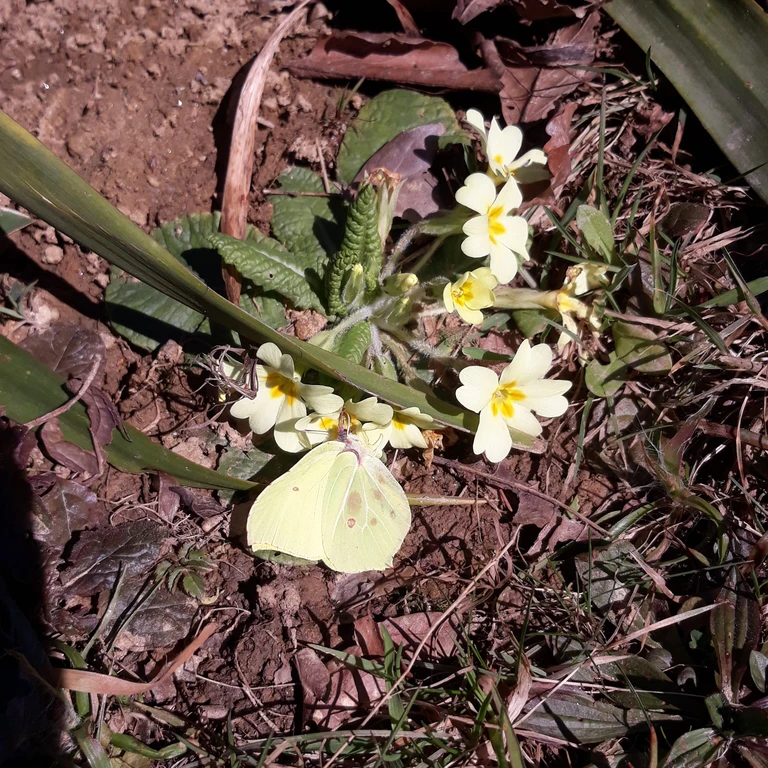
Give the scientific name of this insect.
Gonepteryx rhamni
